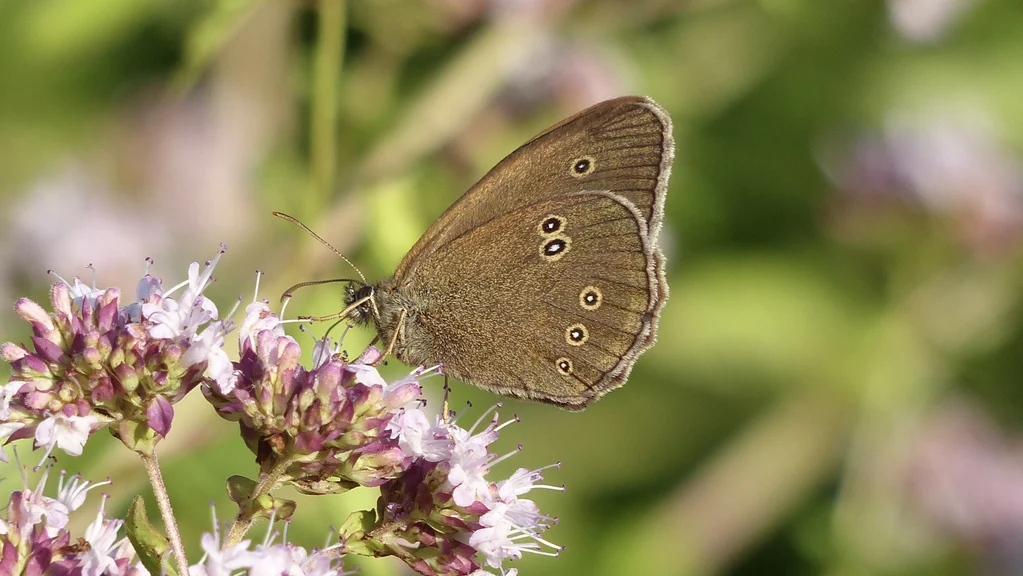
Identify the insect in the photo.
Aphantopus hyperantus
